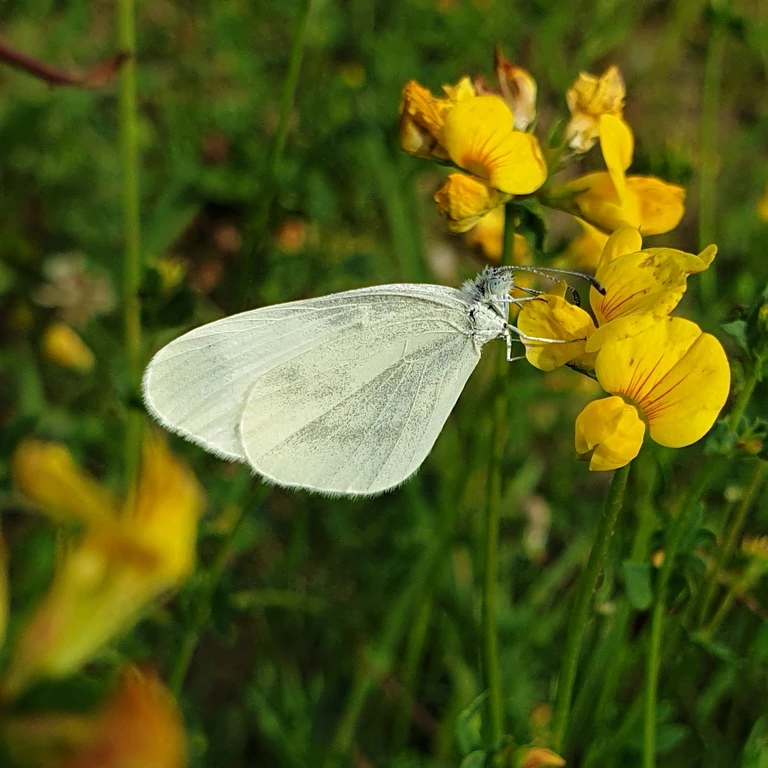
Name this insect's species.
Leptidea sinapis/juvernica
